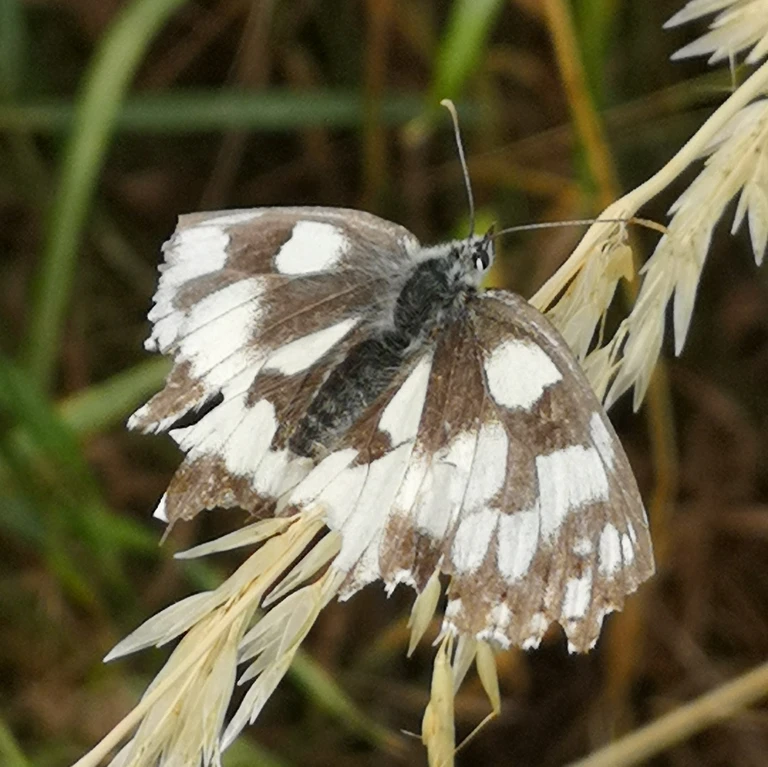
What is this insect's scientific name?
Melanargia galathea
